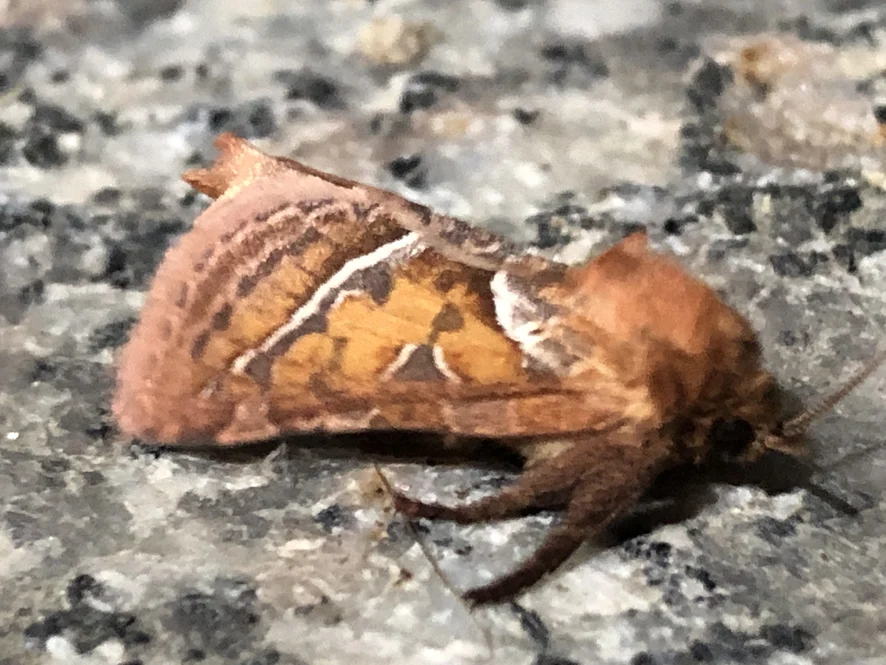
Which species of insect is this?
Triodia sylvina
